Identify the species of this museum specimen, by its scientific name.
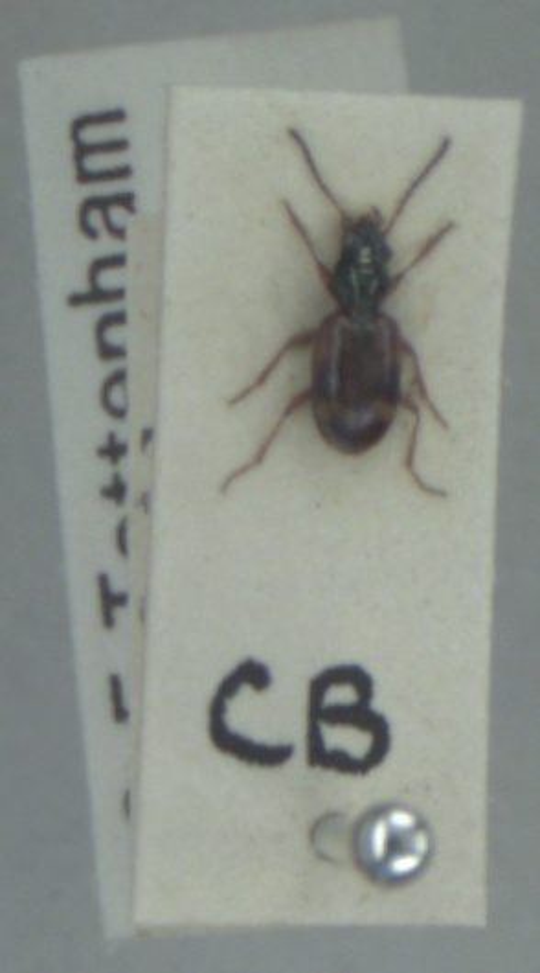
Bembidion articulatum
